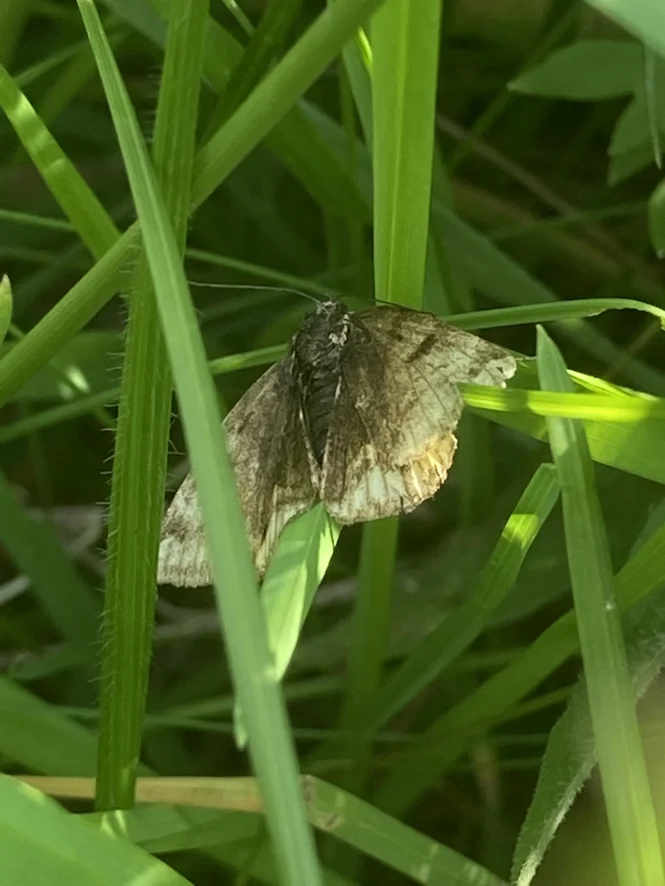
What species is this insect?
Euclidia glyphica
